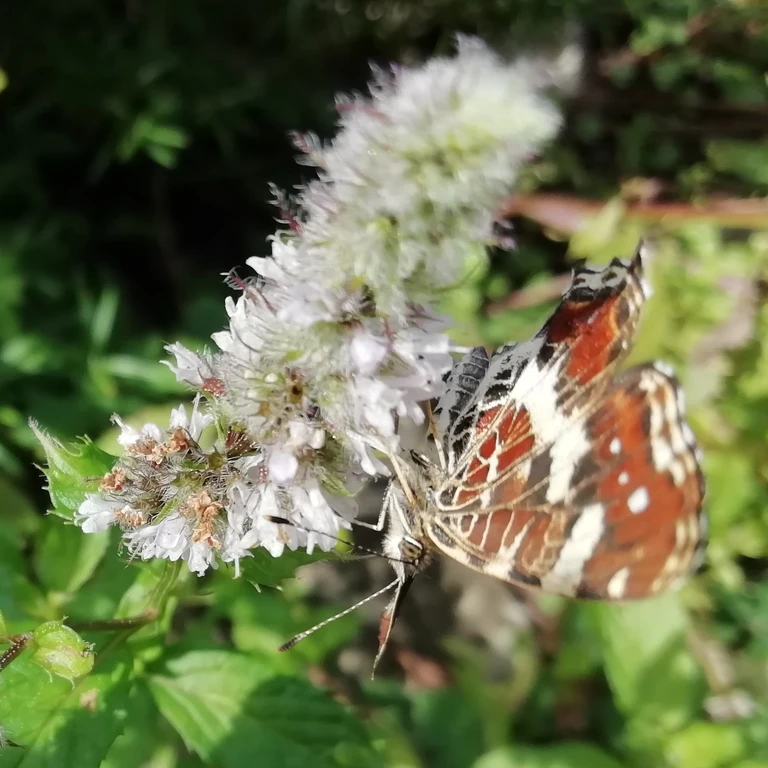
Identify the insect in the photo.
Araschnia levana
